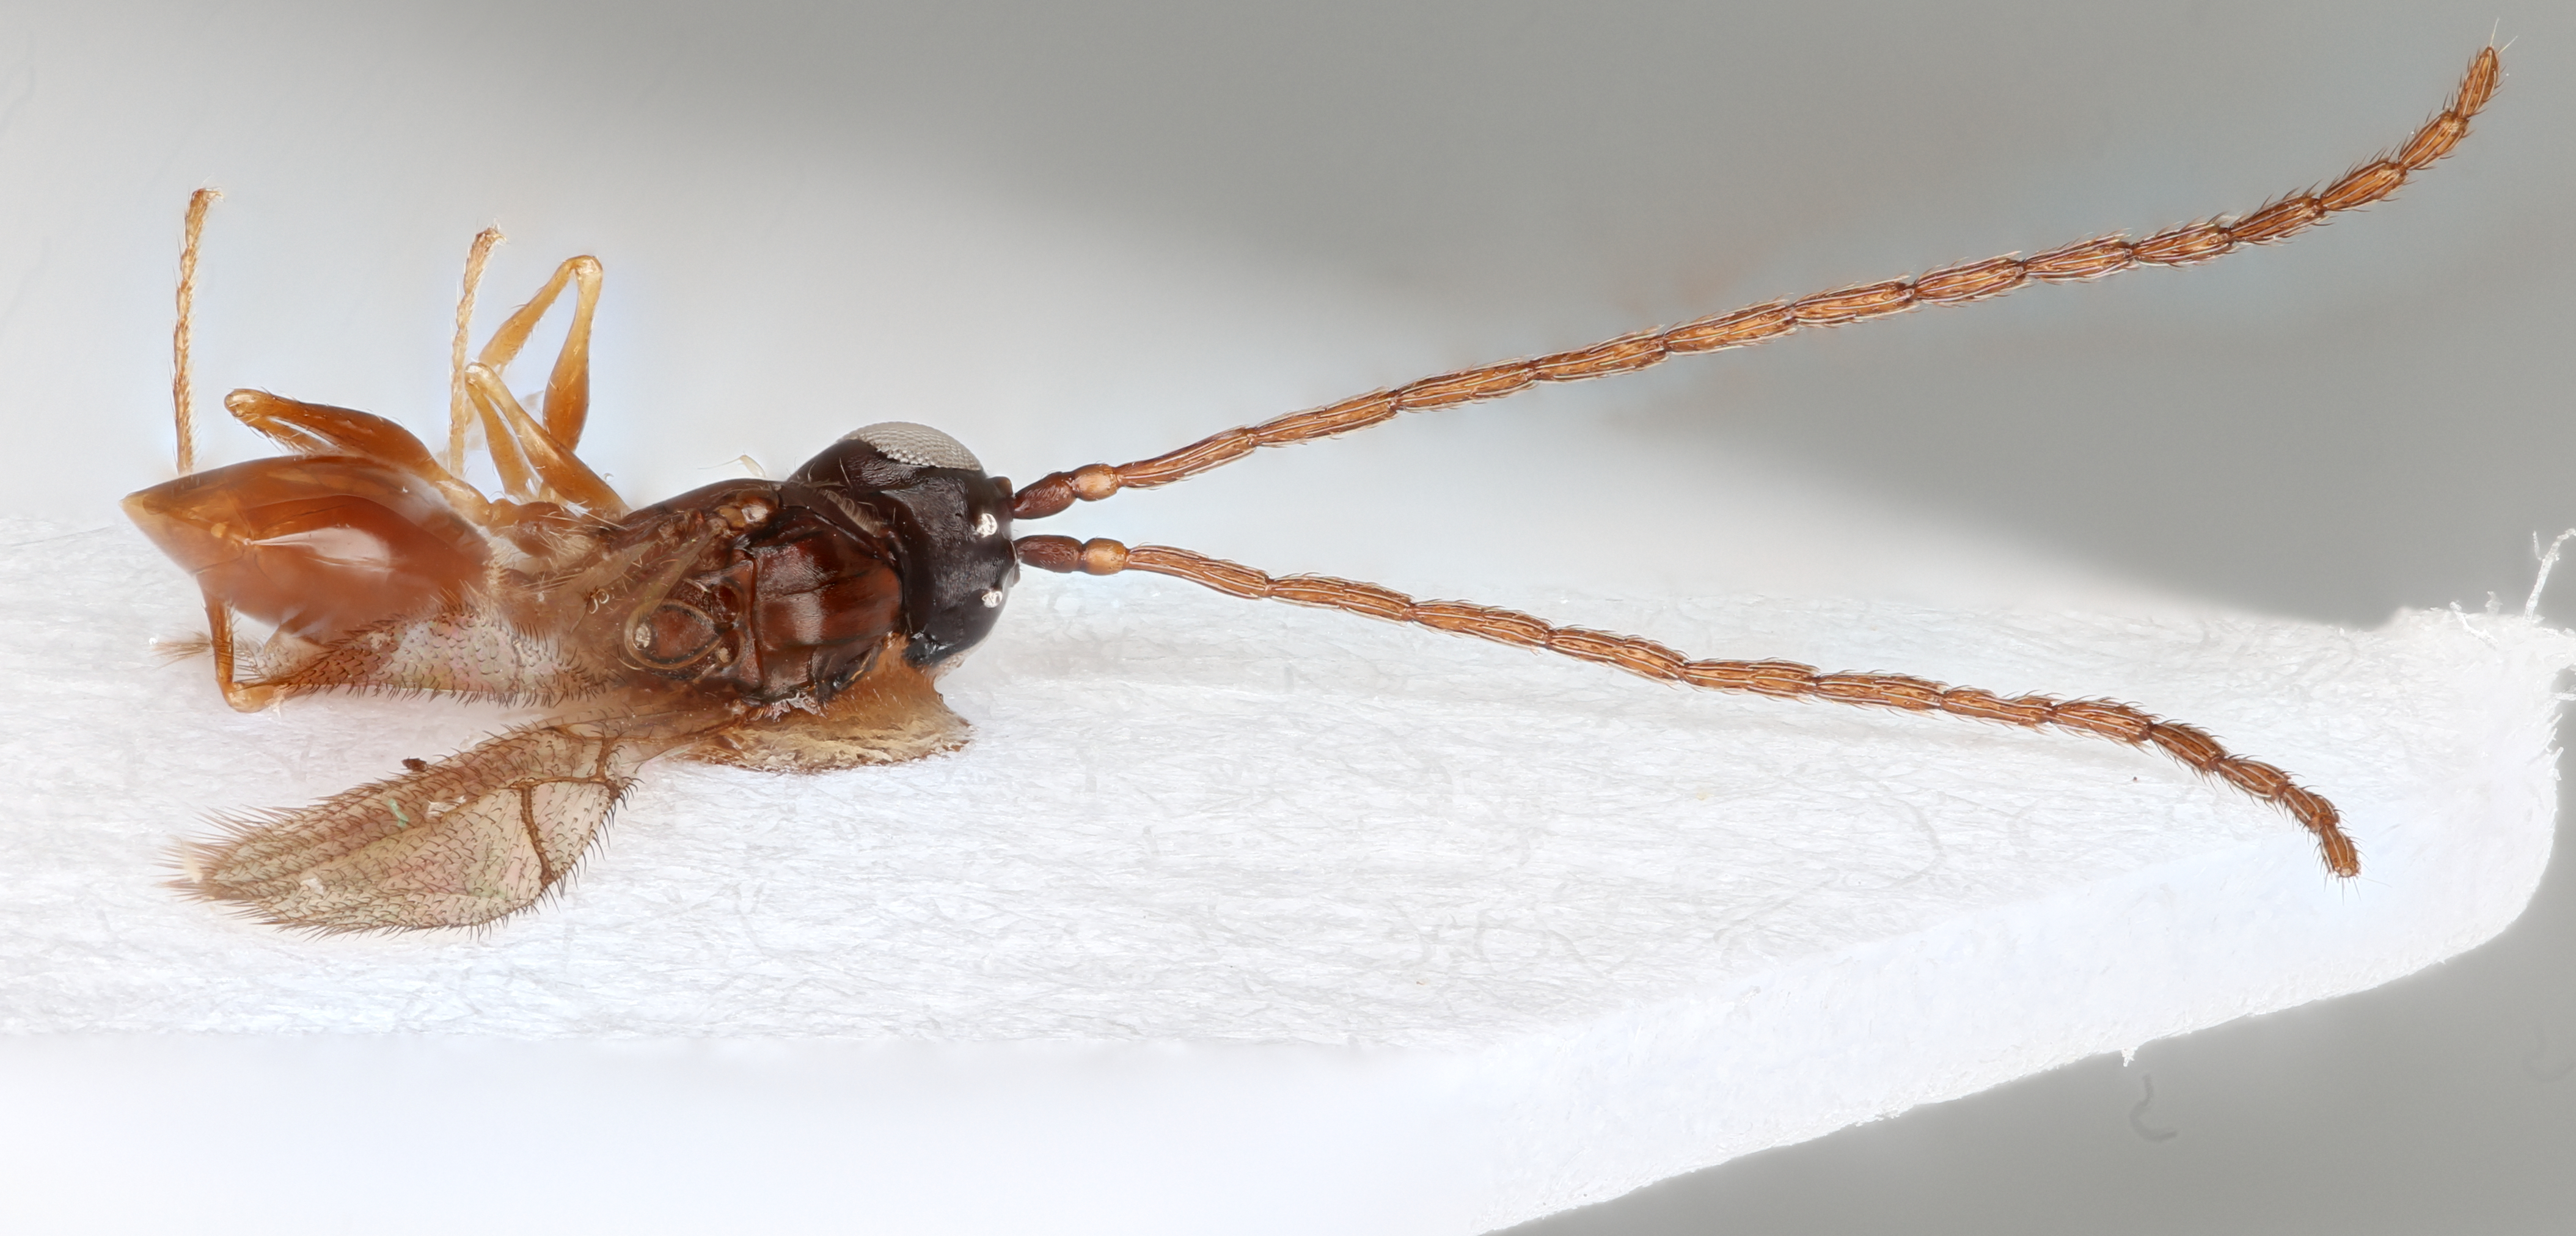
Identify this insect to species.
Humboldteria maurofrons
